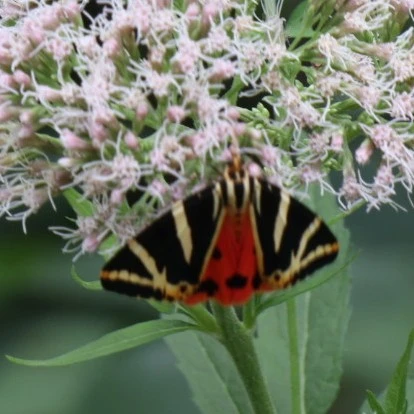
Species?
Euplagia quadripunctaria
